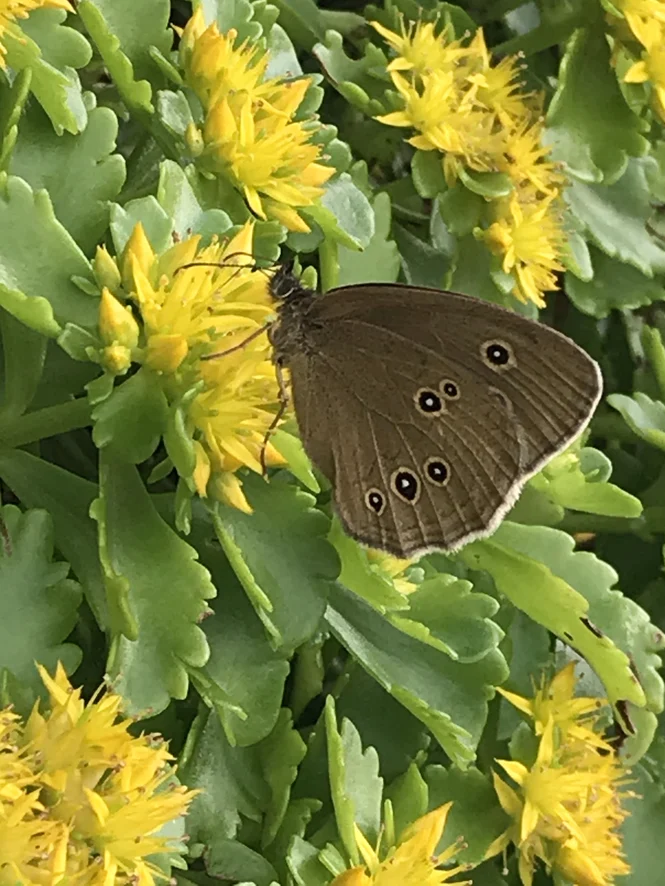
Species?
Aphantopus hyperantus
